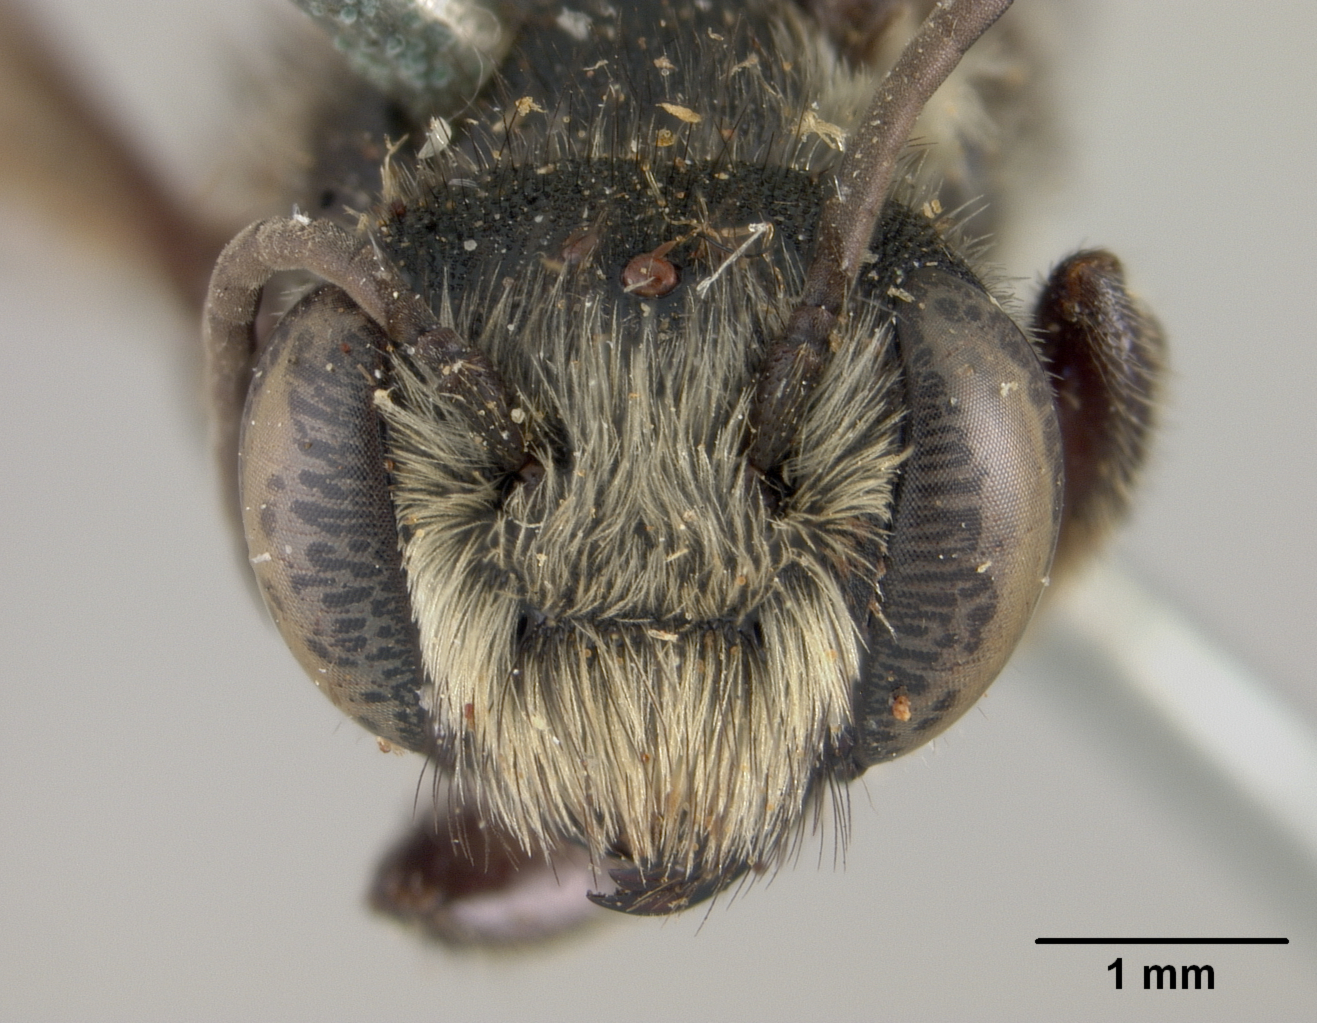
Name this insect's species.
Megachile nigromixta
